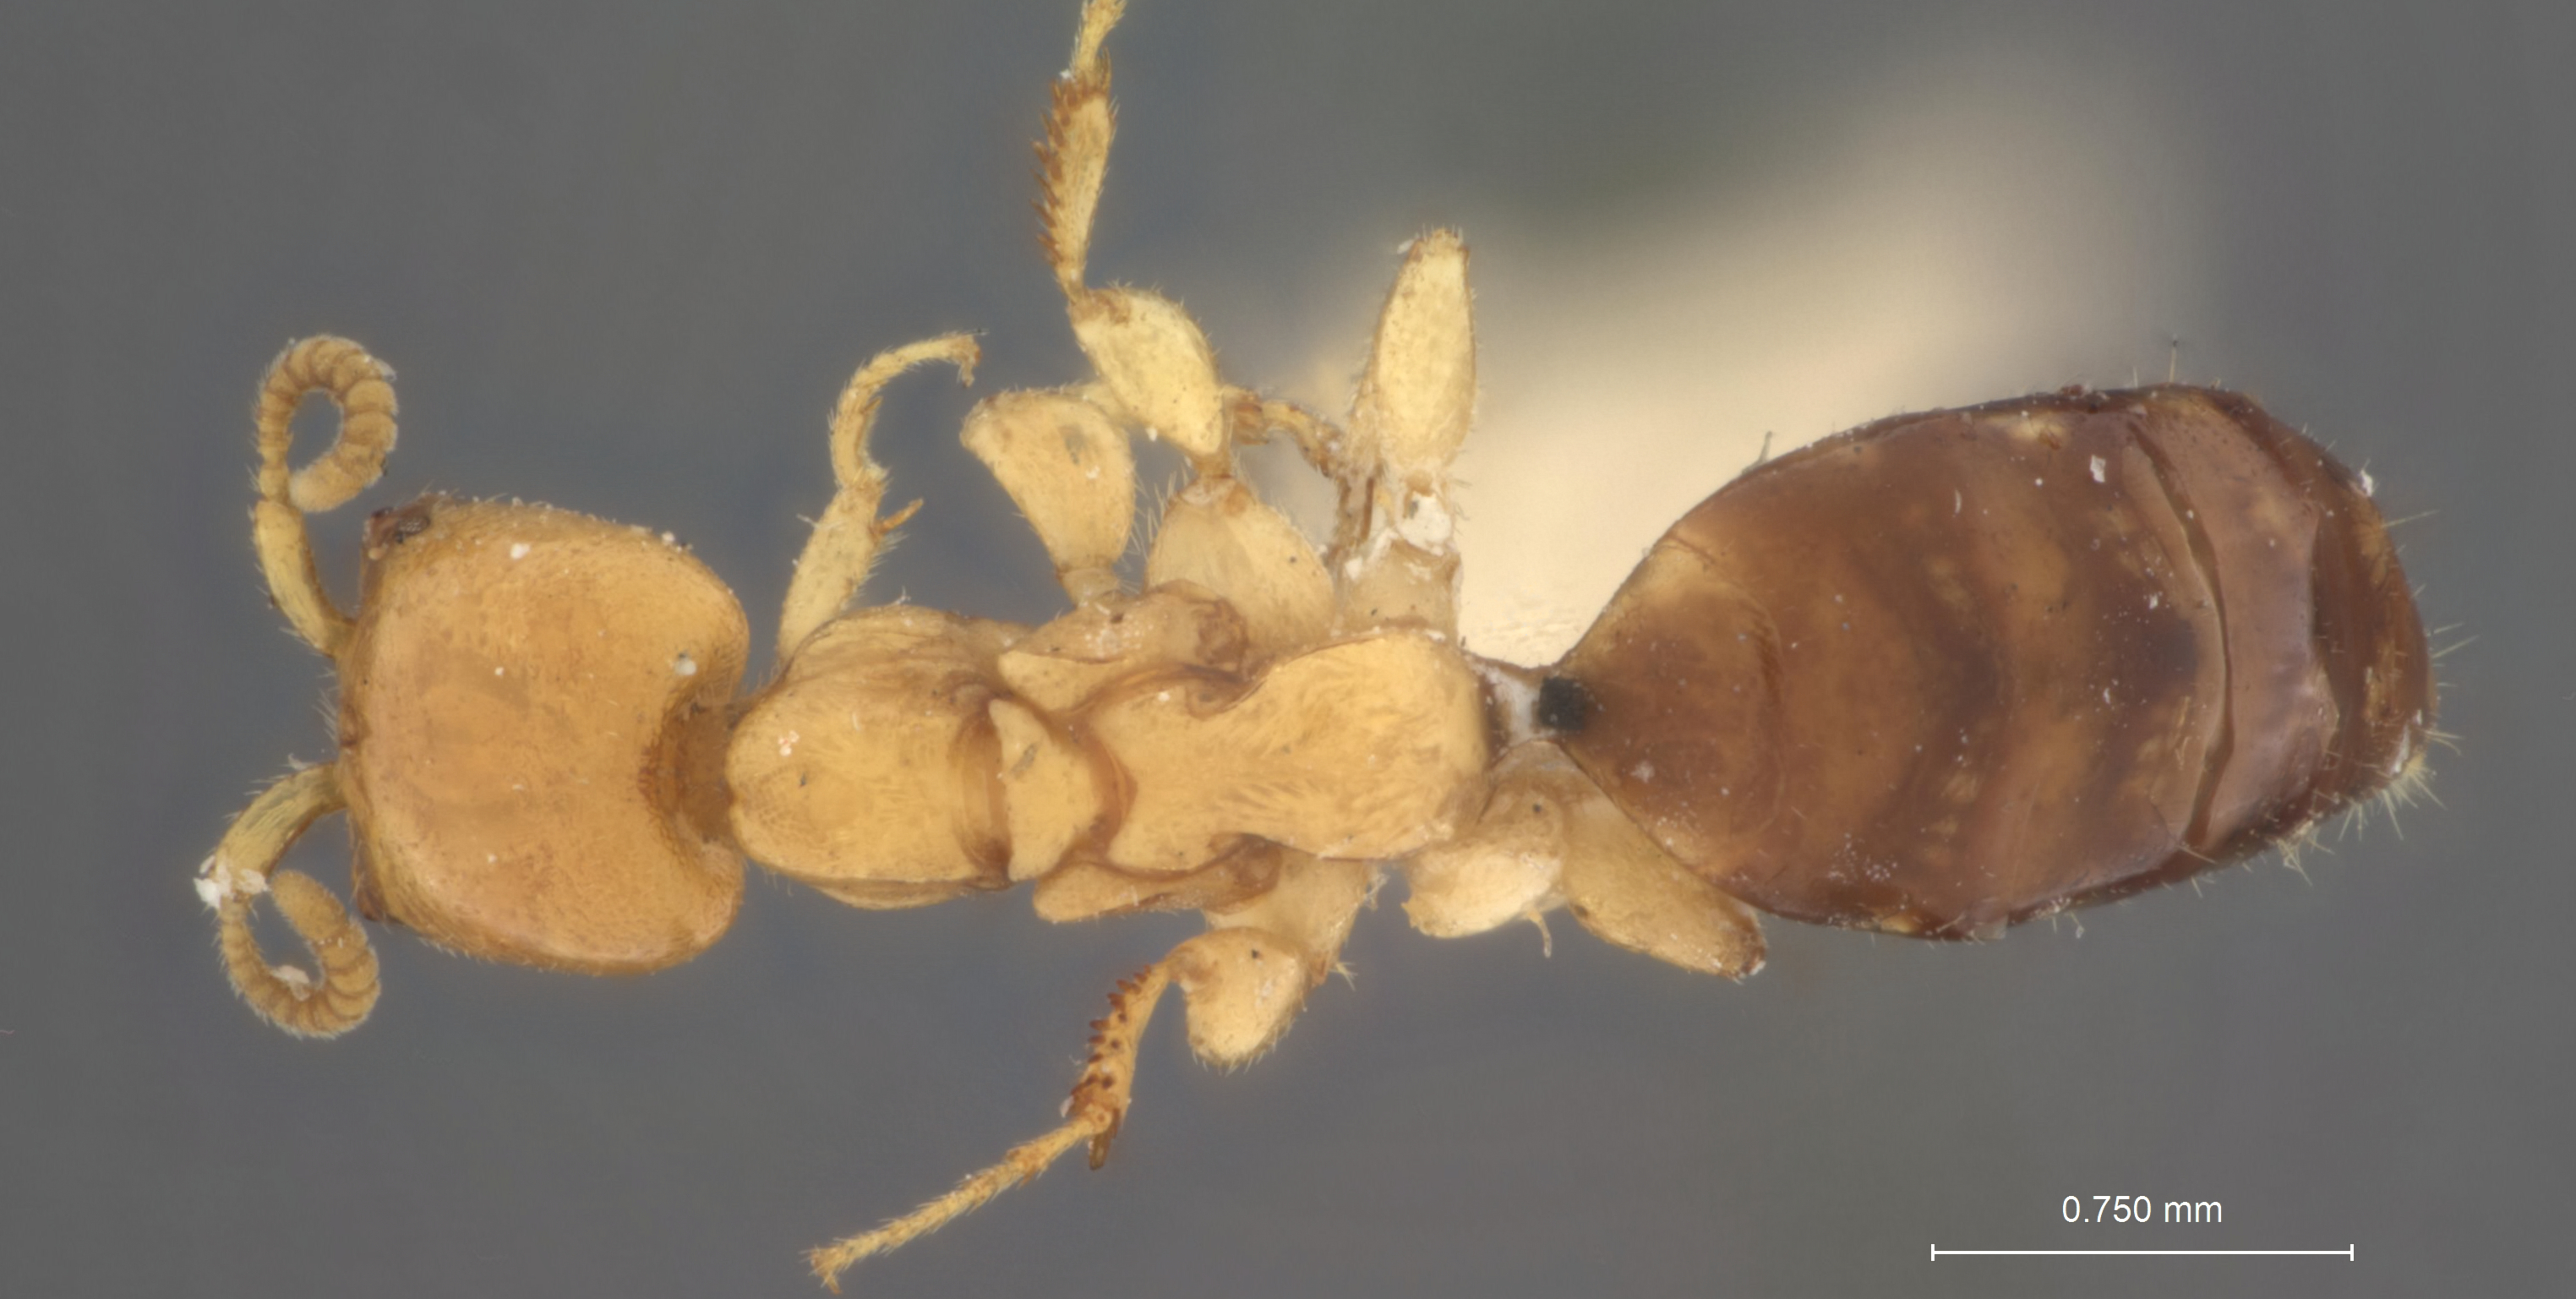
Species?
Apenesia amoena
